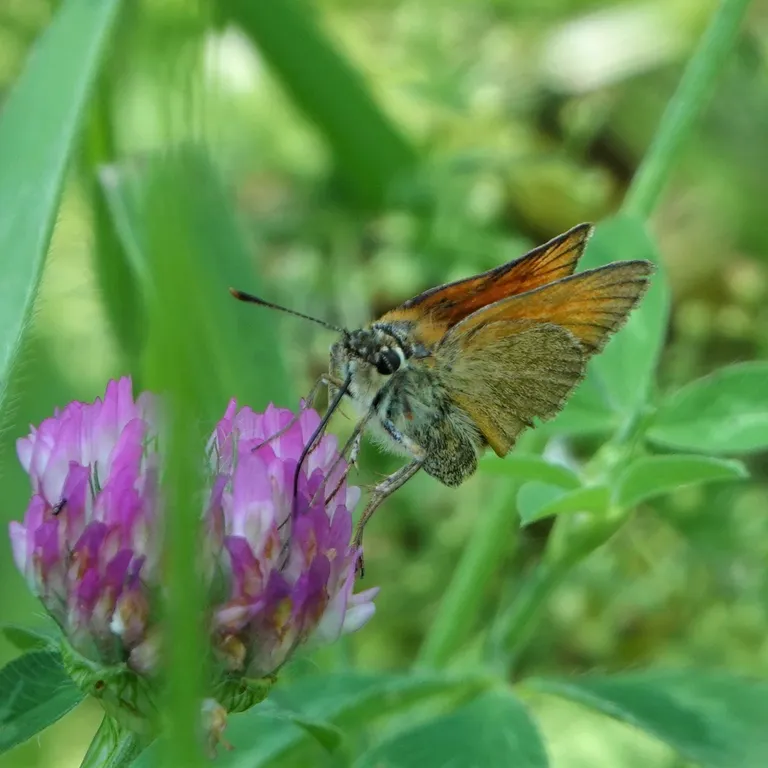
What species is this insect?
Thymelicus sylvestris
